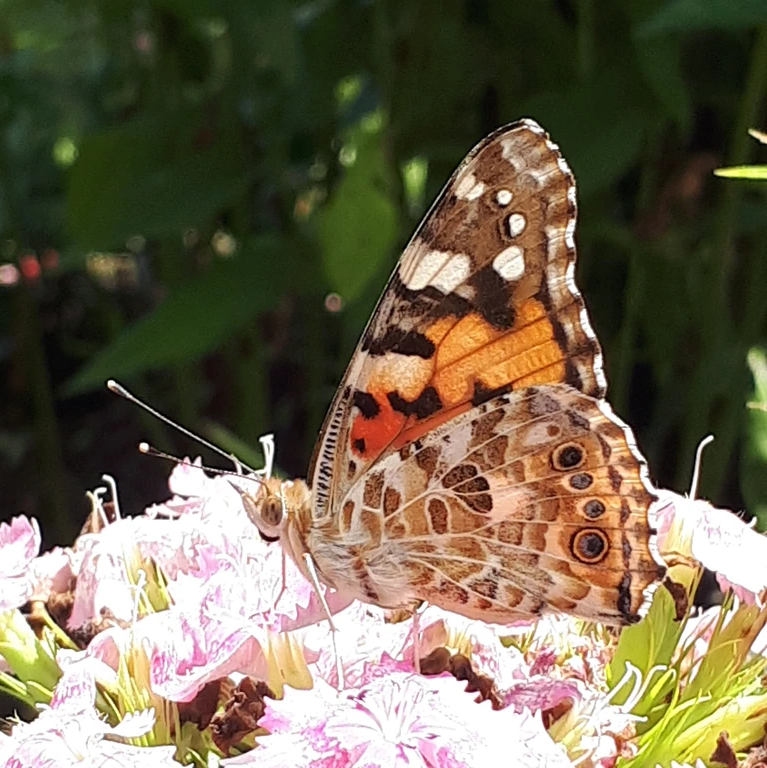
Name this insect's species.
Vanessa cardui
